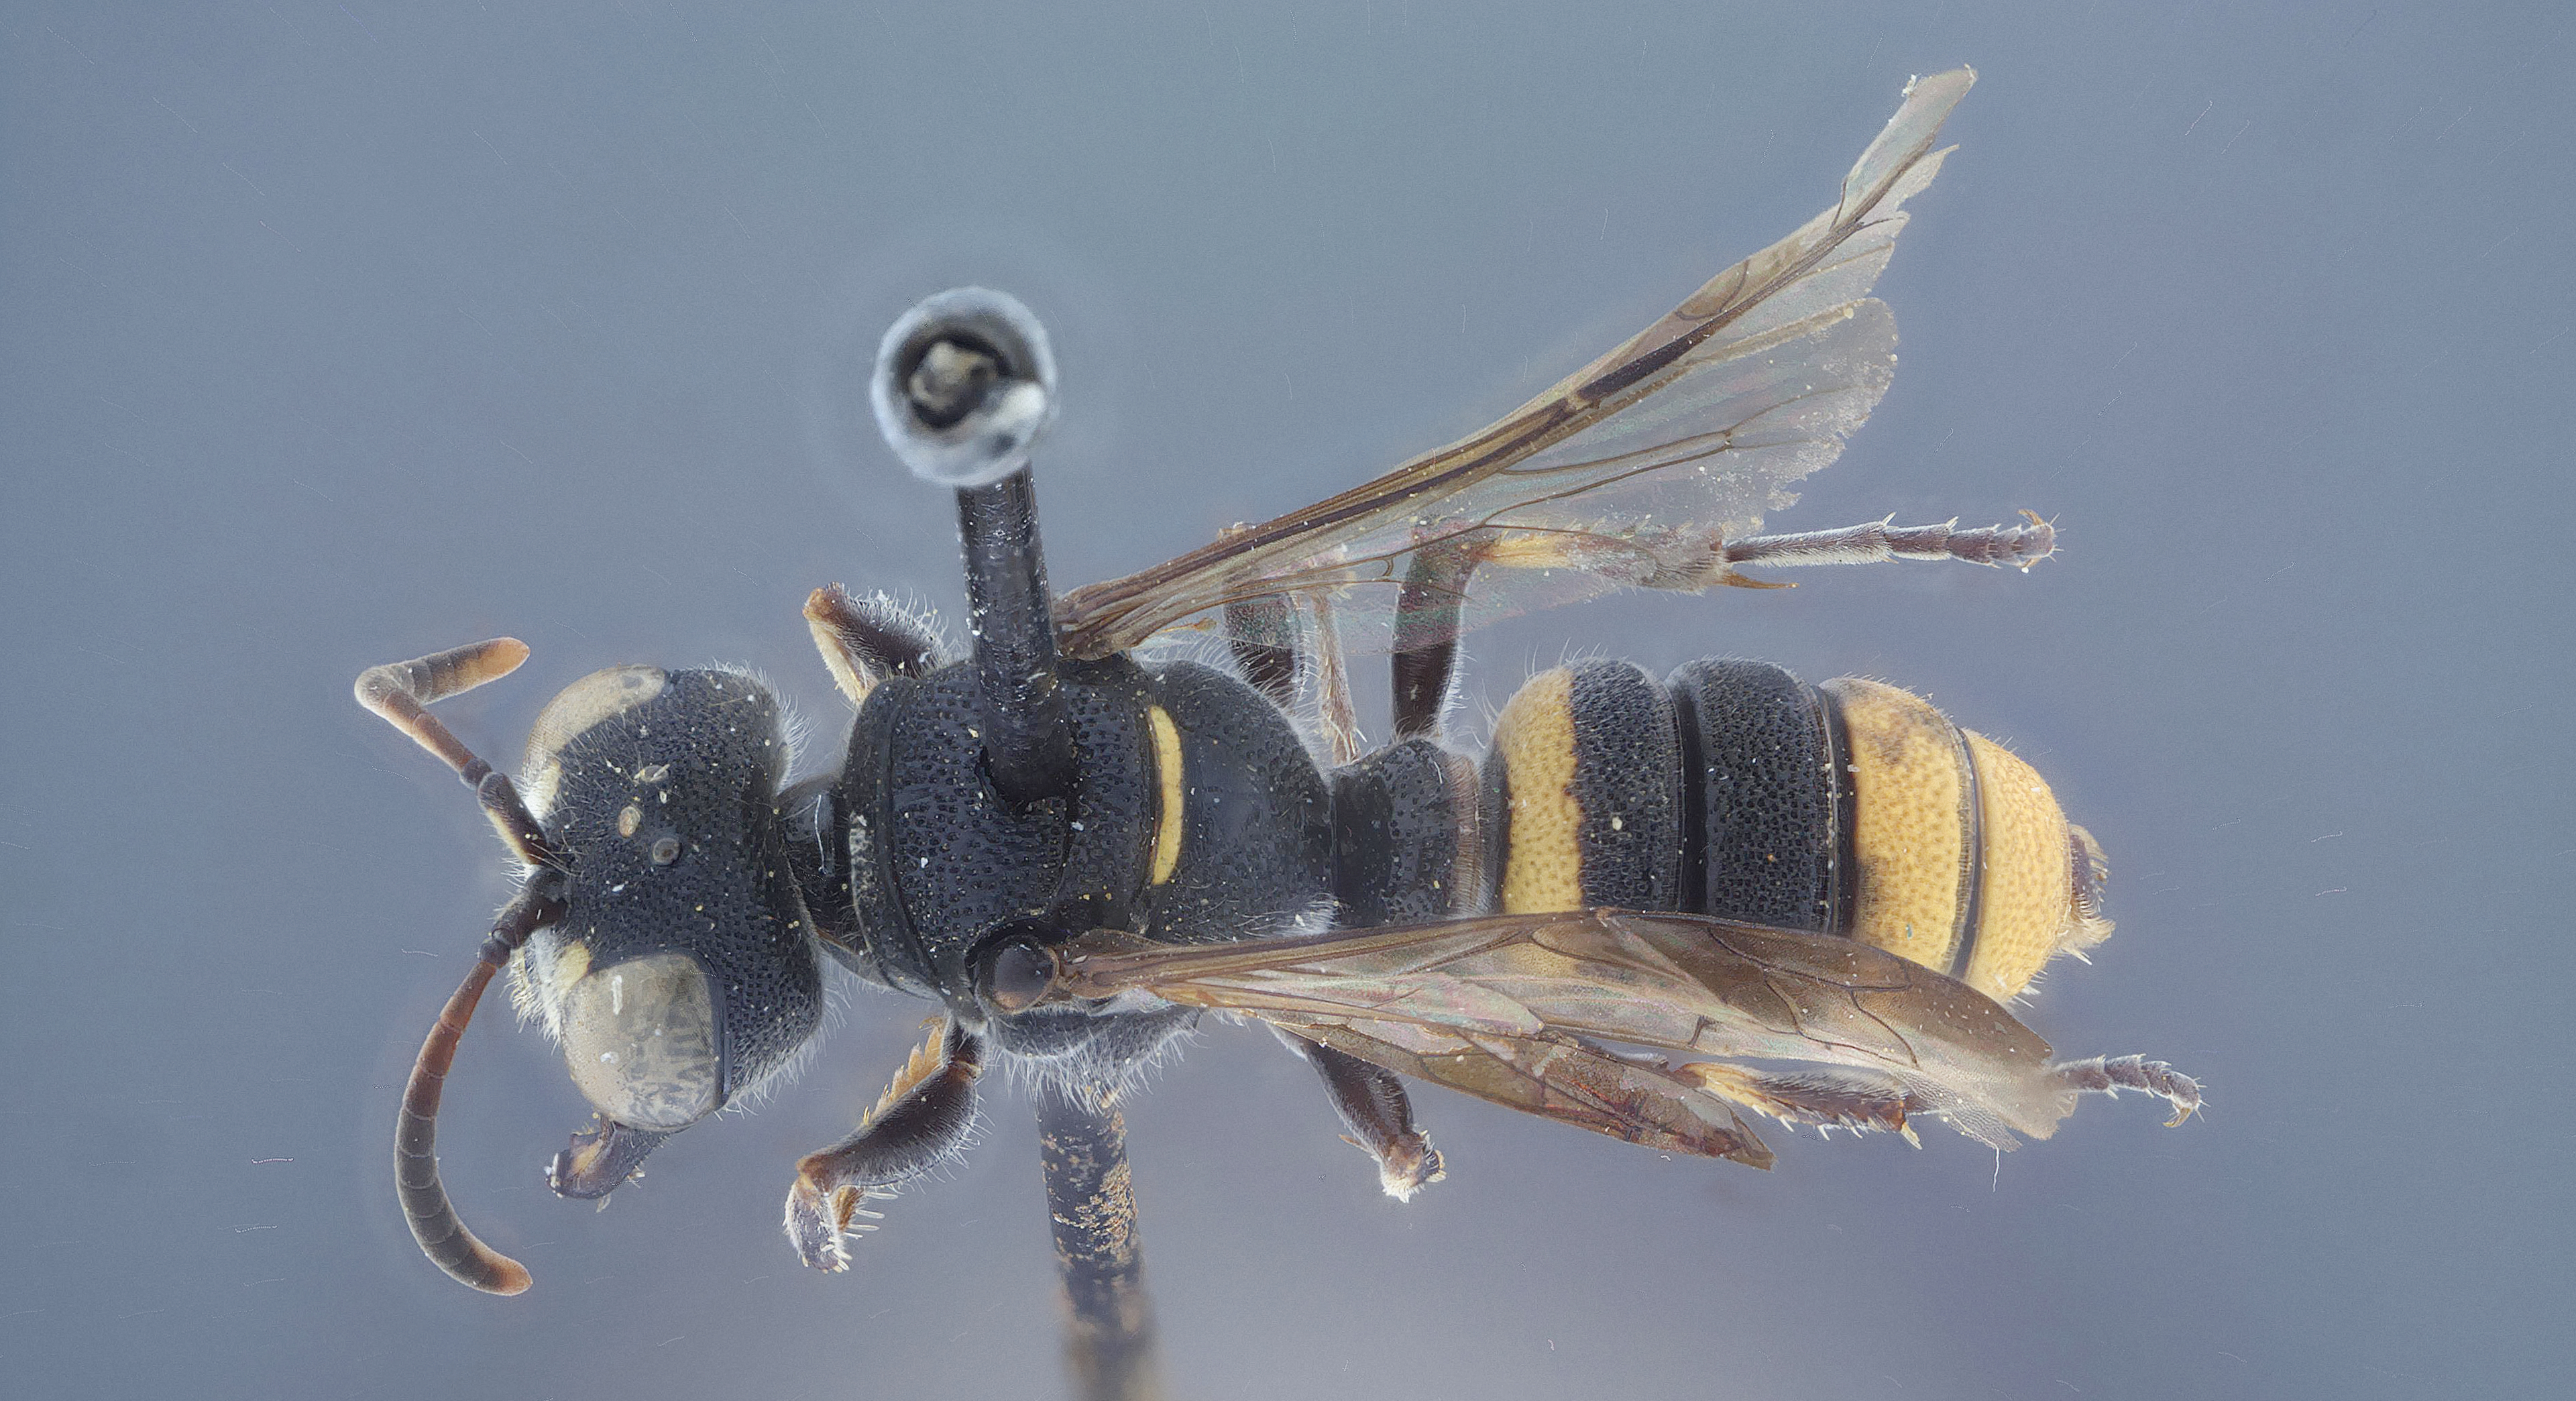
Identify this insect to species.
Cerceris parkeri
